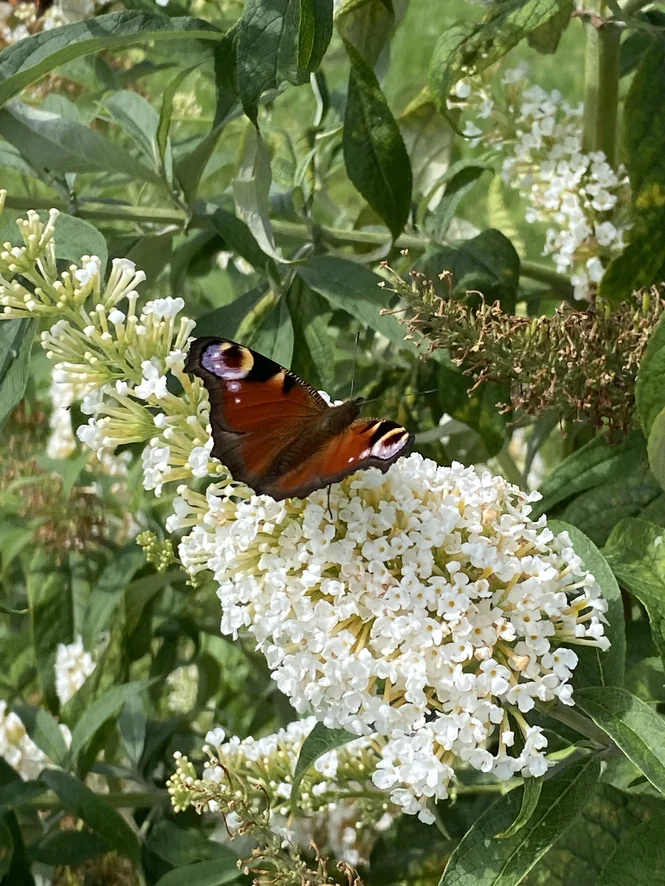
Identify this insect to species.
Aglais io
